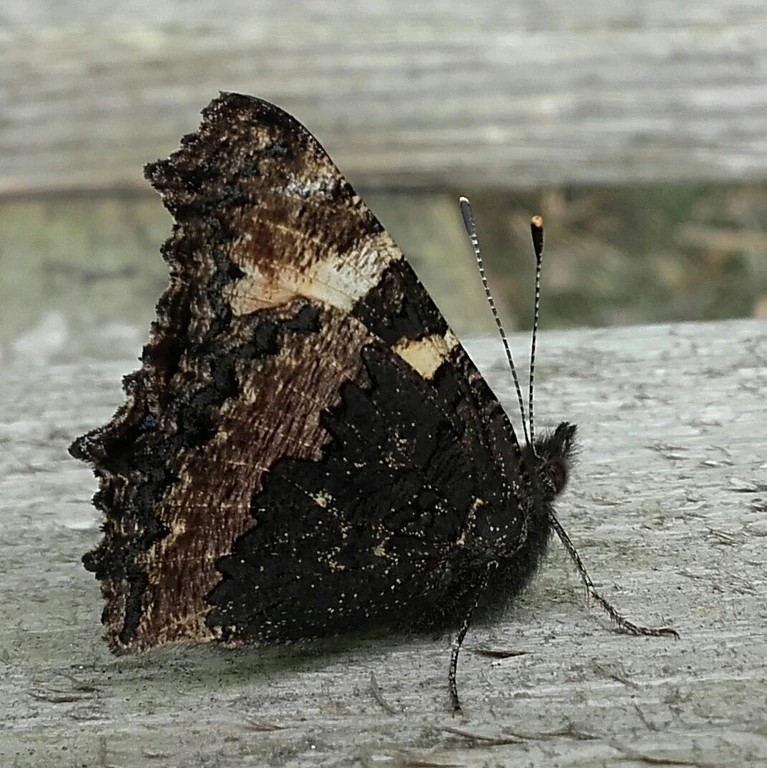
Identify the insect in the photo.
Aglais urticae
